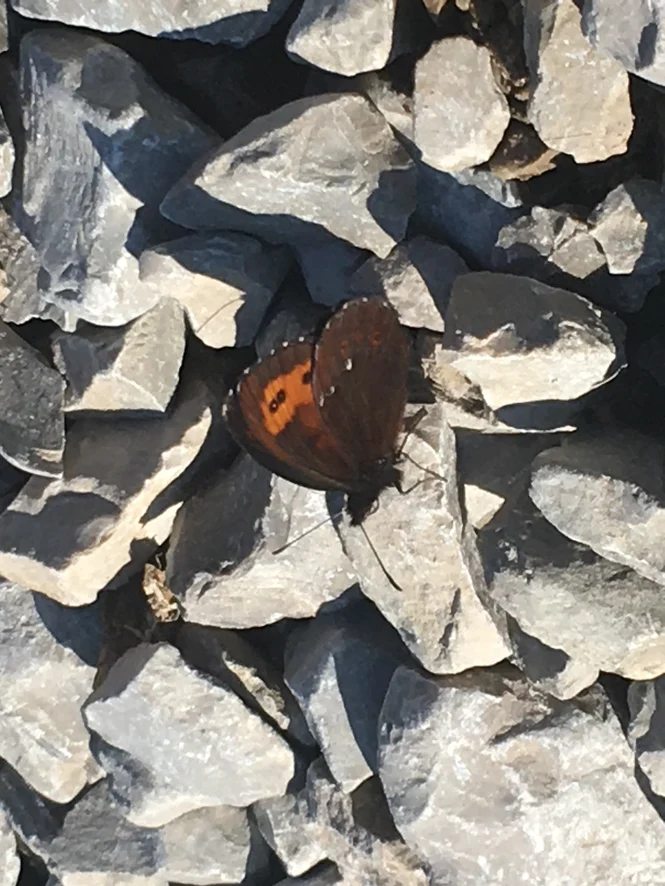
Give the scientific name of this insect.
Erebia ligea
